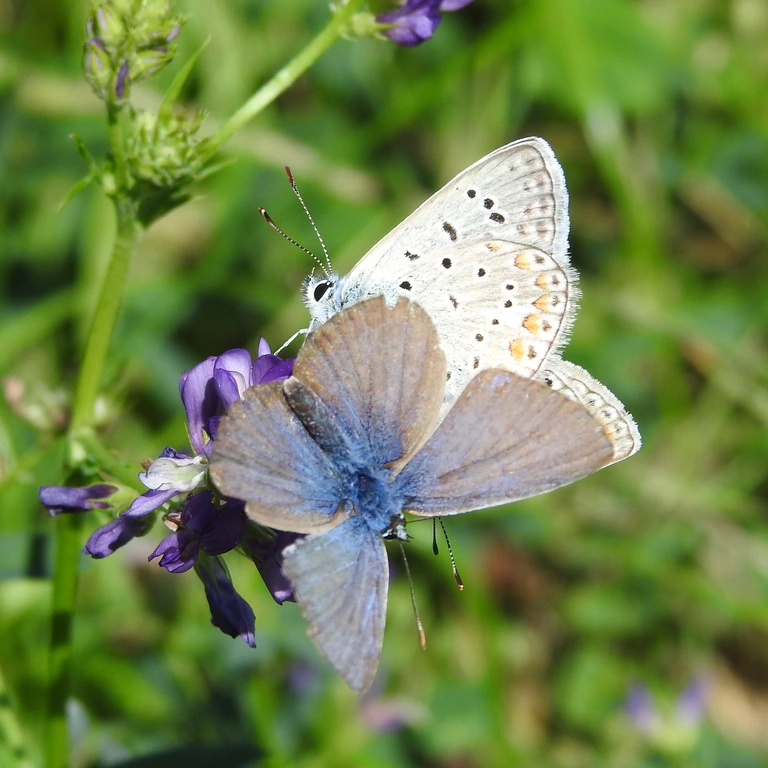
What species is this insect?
Polyommatus icarus
